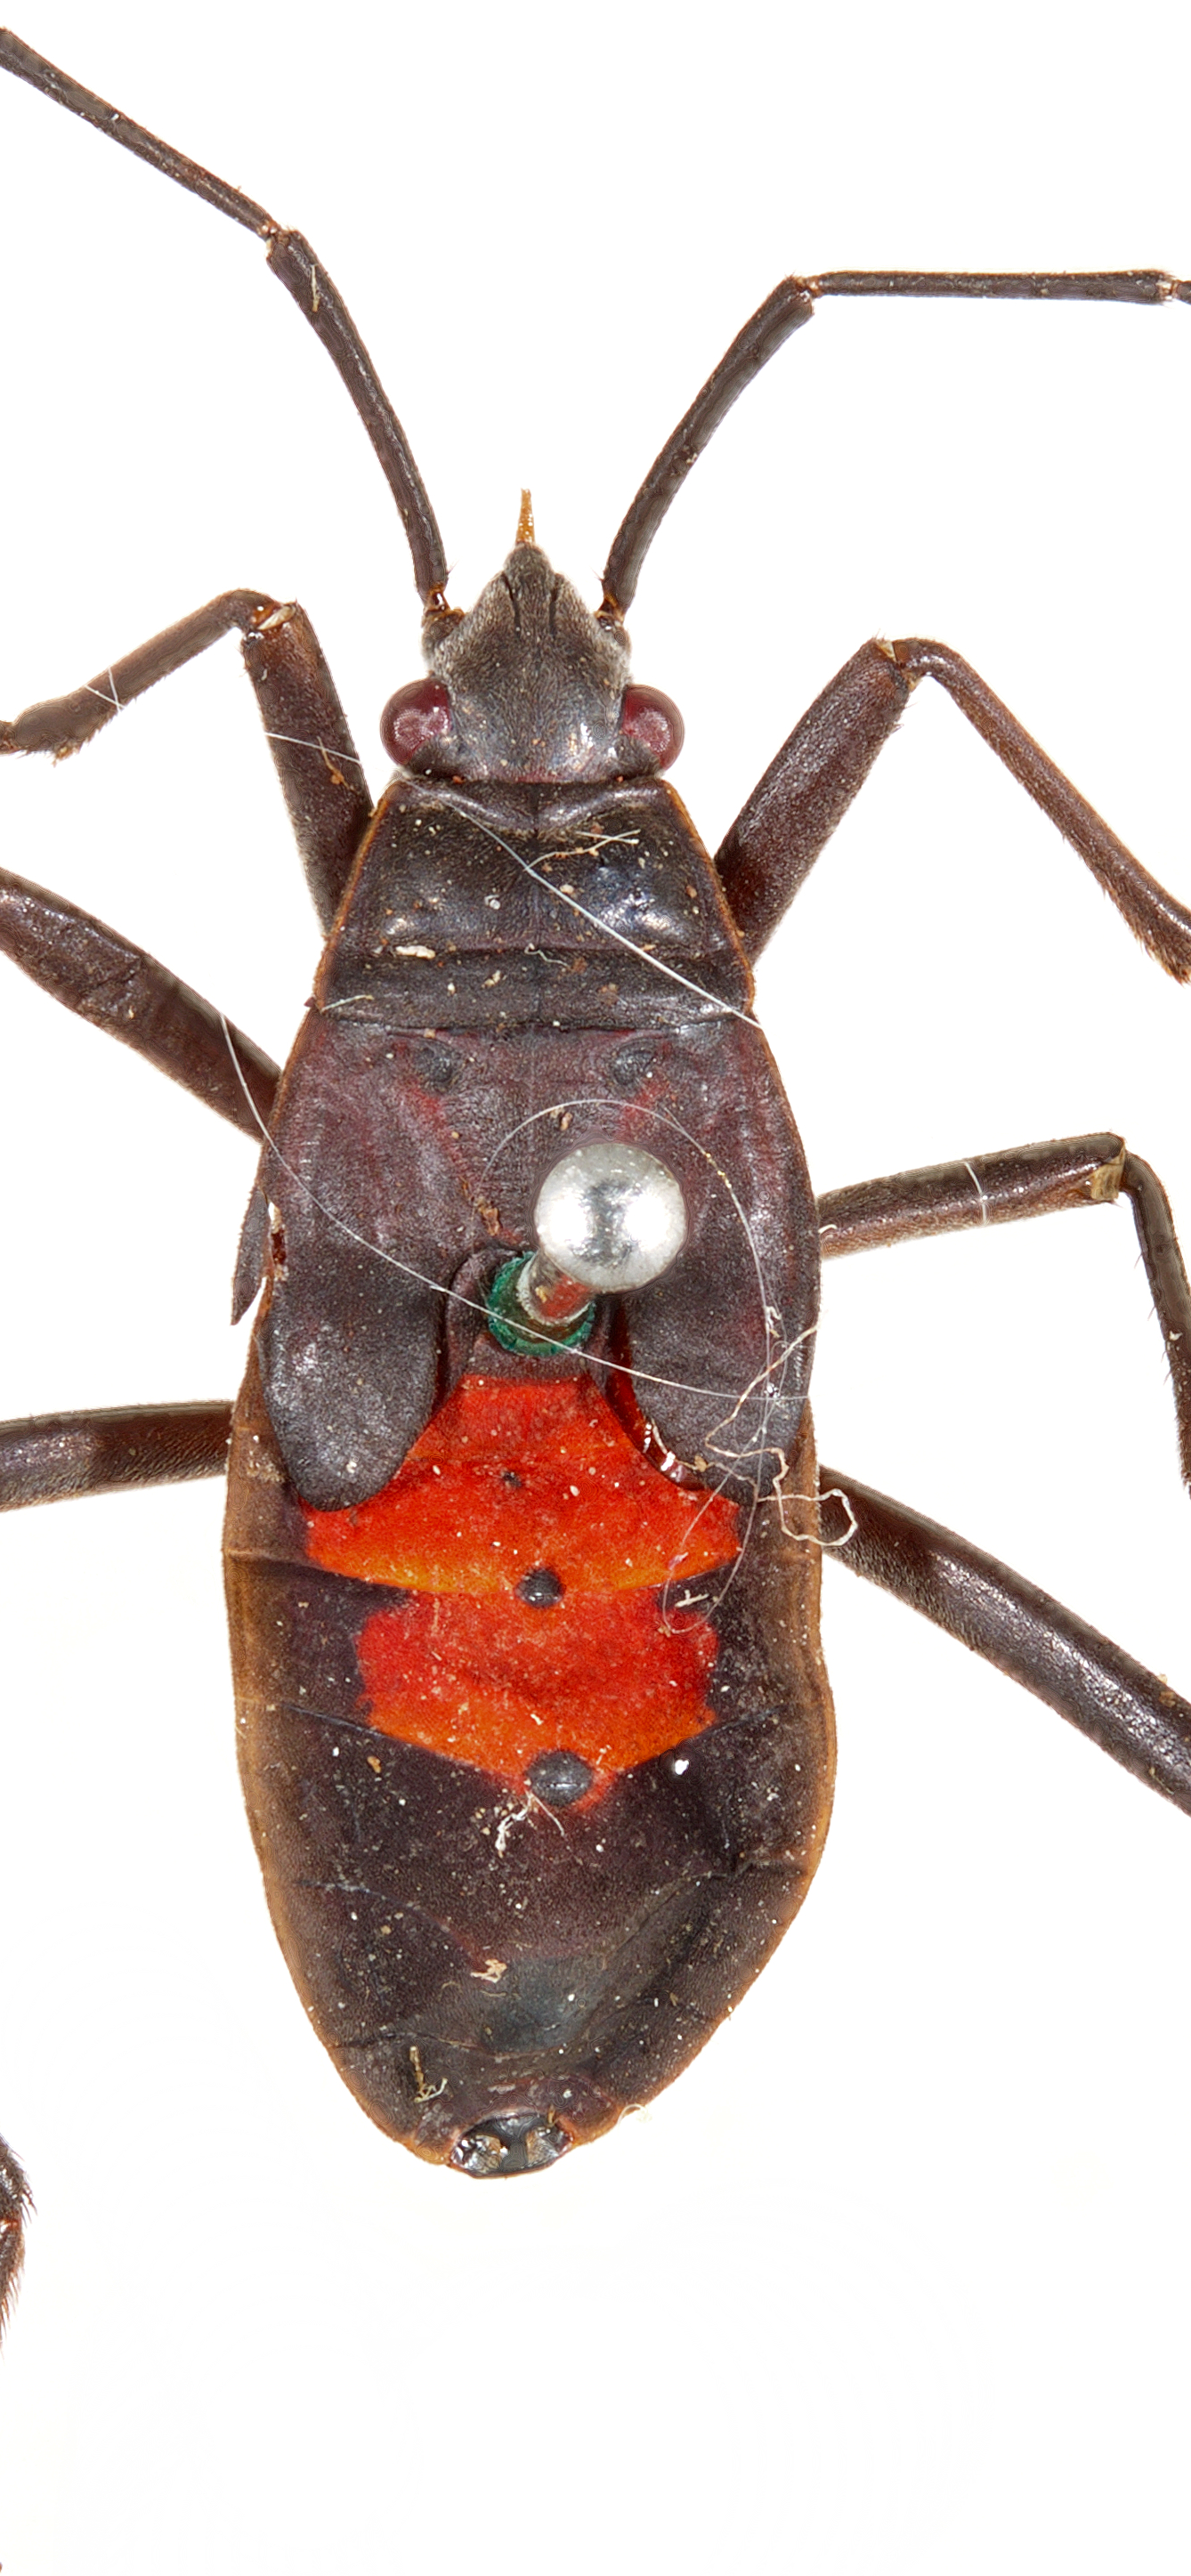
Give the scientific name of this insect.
Melamphaus fulvomarginatus
